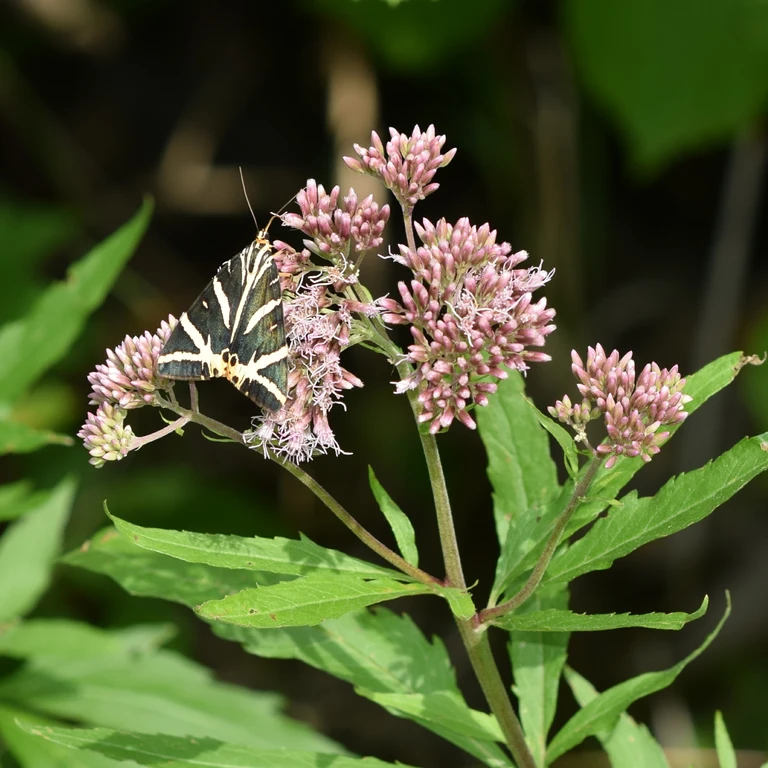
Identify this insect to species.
Euplagia quadripunctaria
